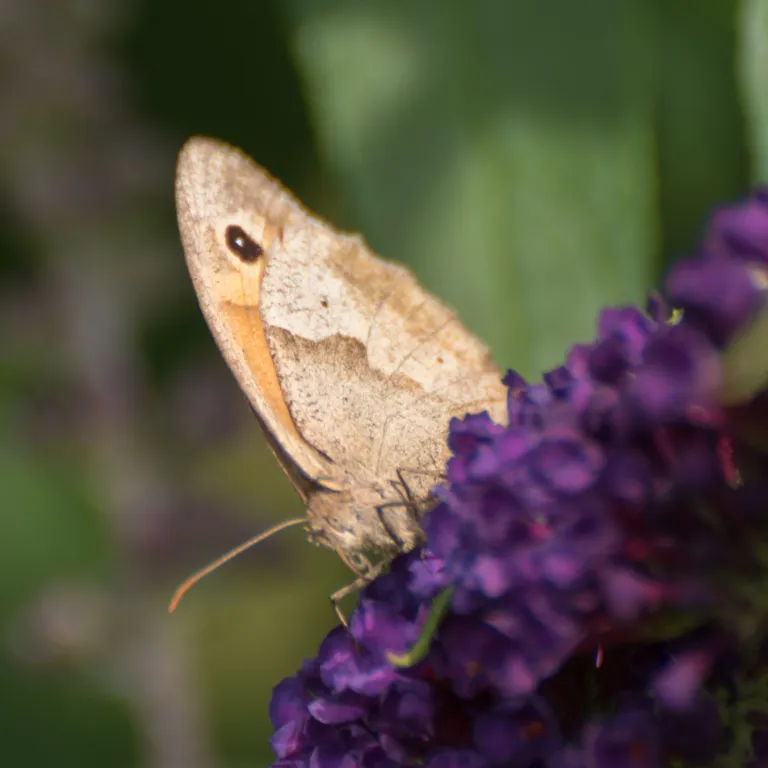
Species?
Maniola jurtina
